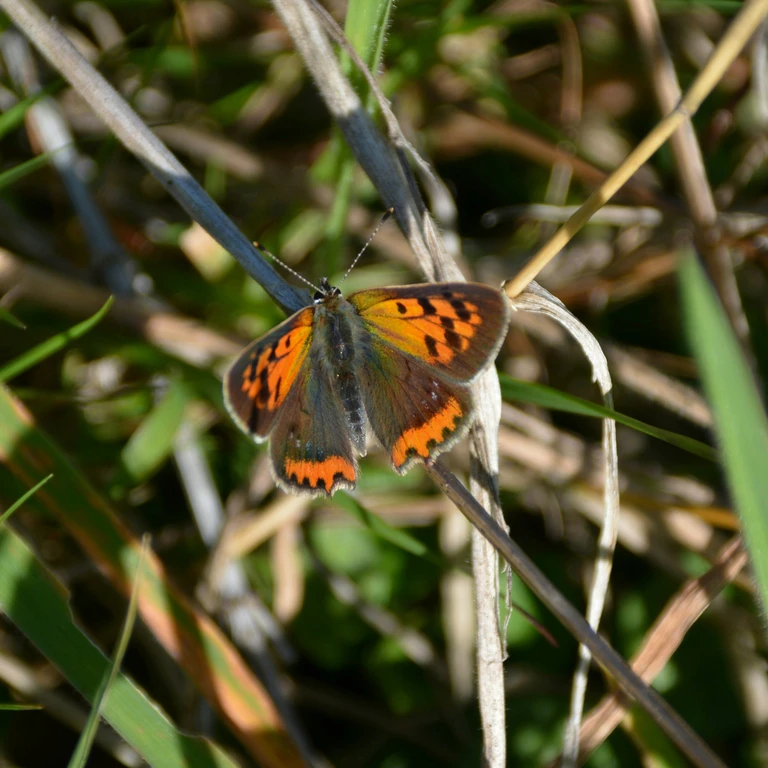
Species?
Lycaena phlaeas
